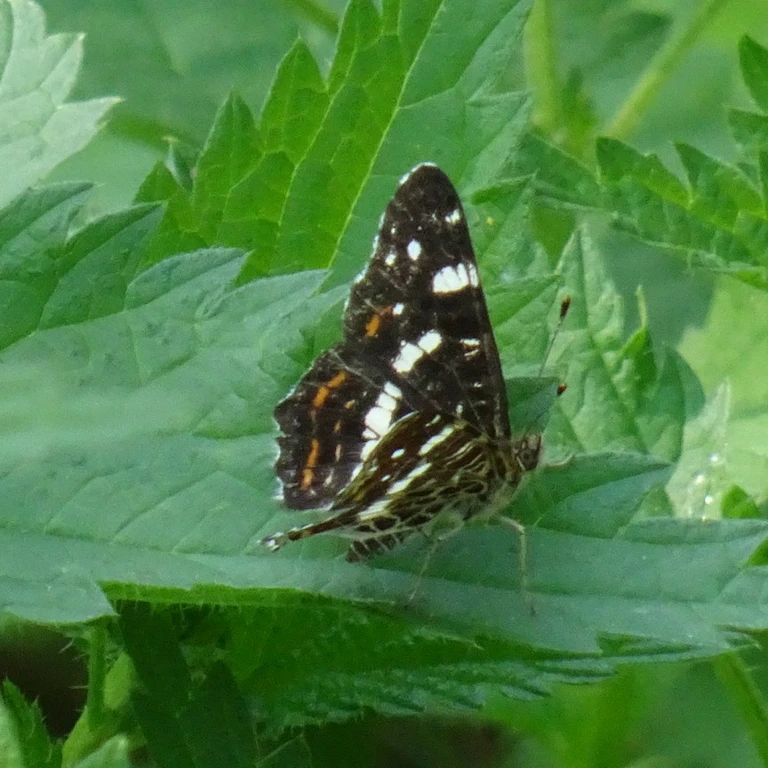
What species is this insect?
Araschnia levana
